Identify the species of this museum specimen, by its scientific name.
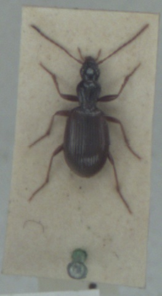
Oxypselaphus obscurus
